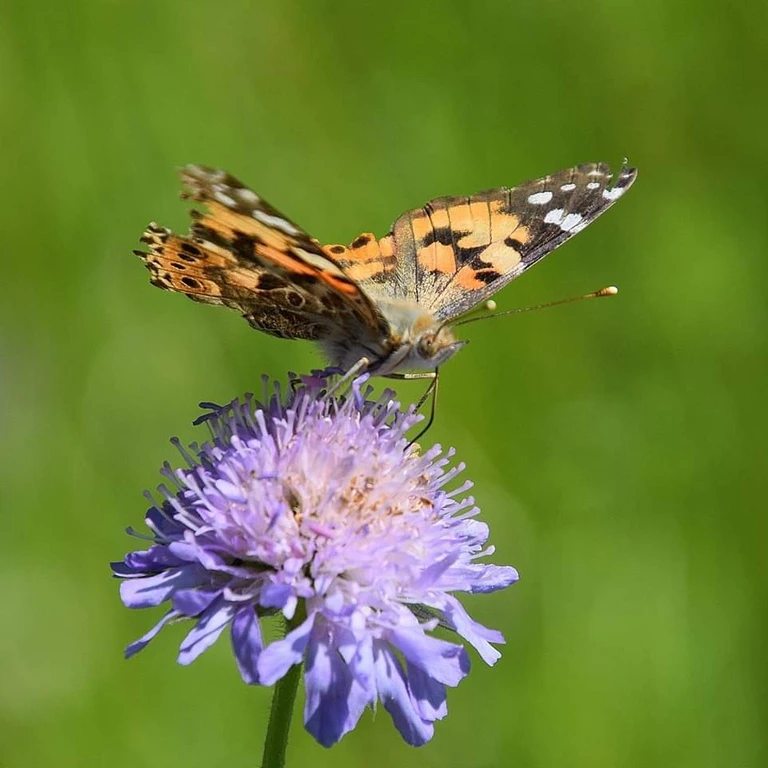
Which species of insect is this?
Vanessa cardui
